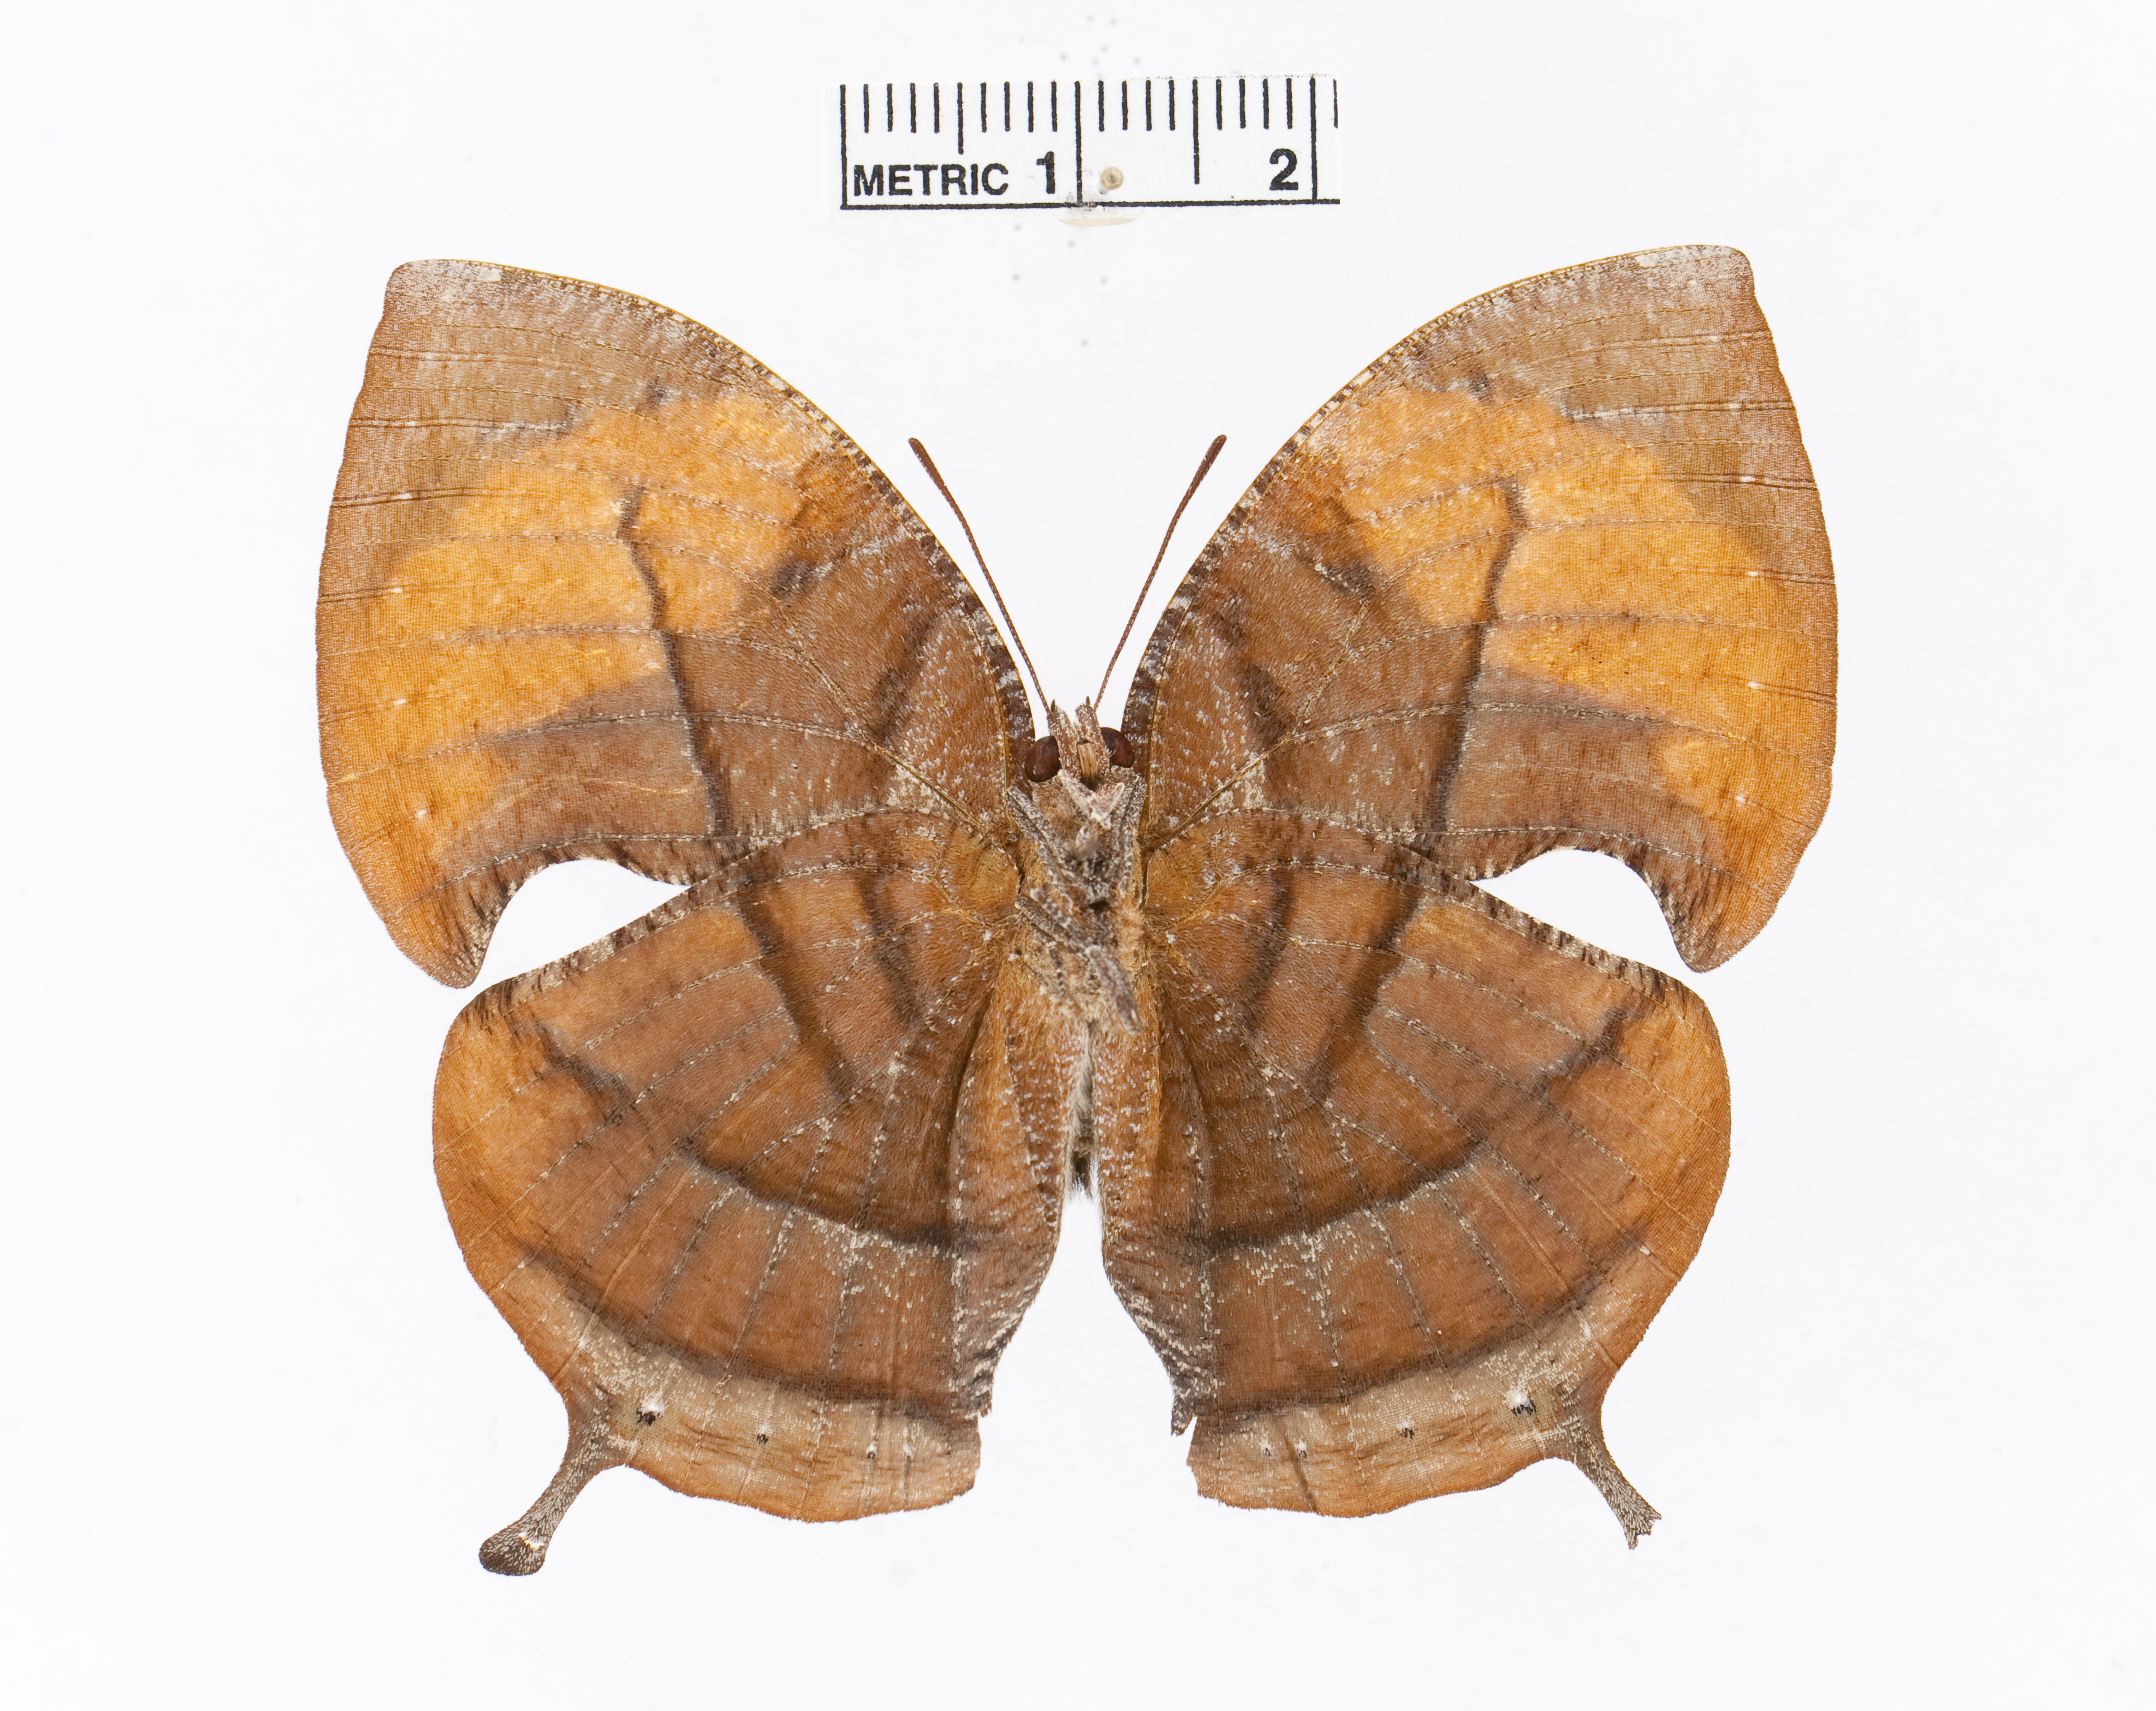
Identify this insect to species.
Memphis philumena
